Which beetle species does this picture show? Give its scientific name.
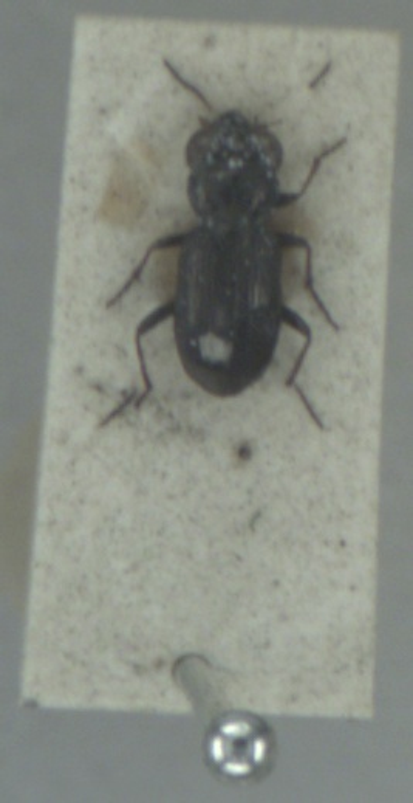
Notiophilus palustris
